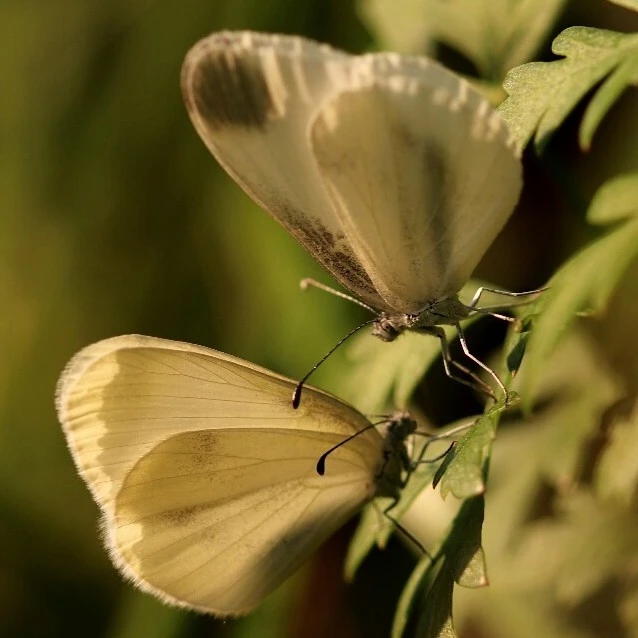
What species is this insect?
Leptidea sinapis/juvernica
